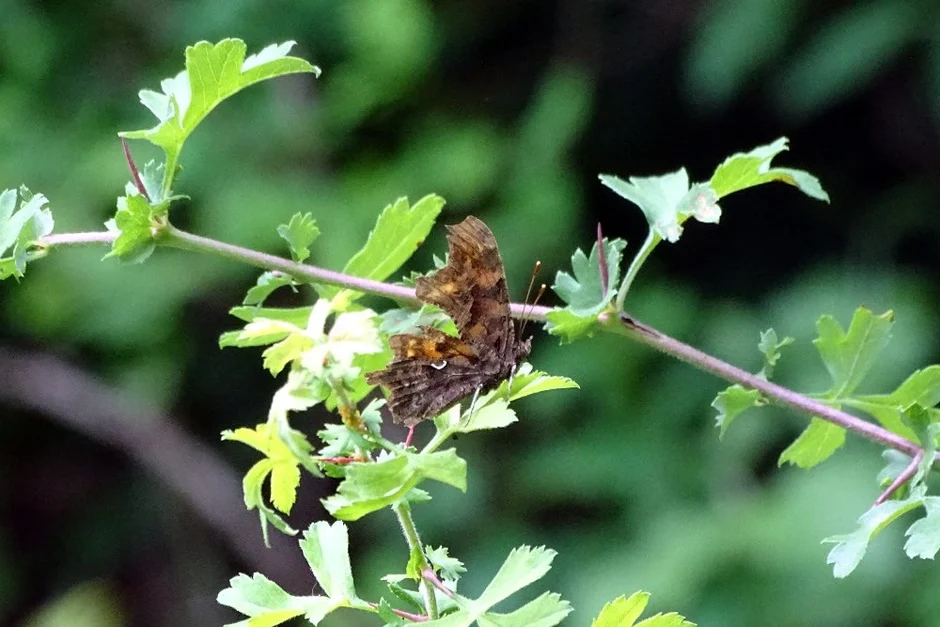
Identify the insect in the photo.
Polygonia c-album
